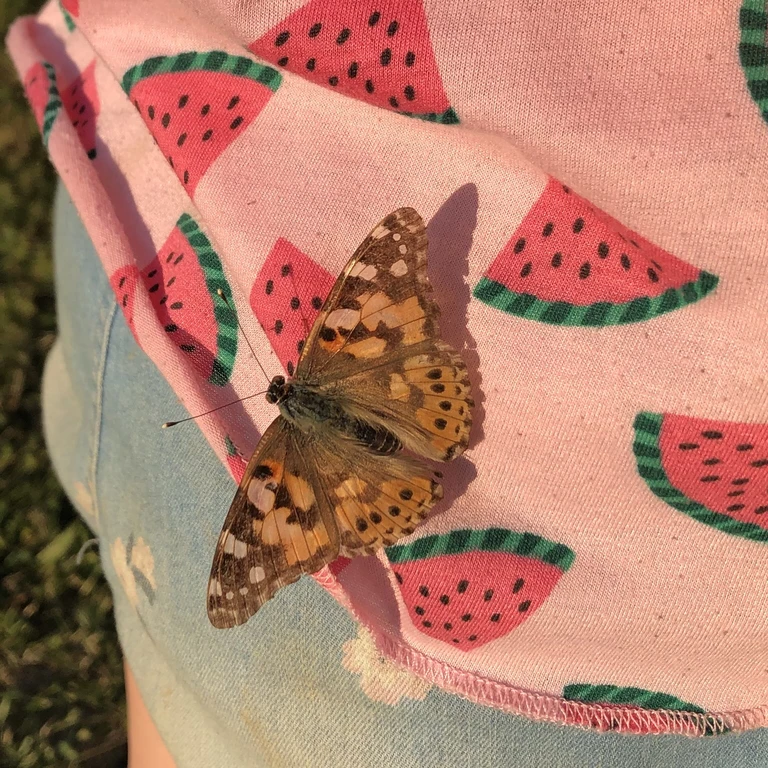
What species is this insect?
Vanessa cardui
